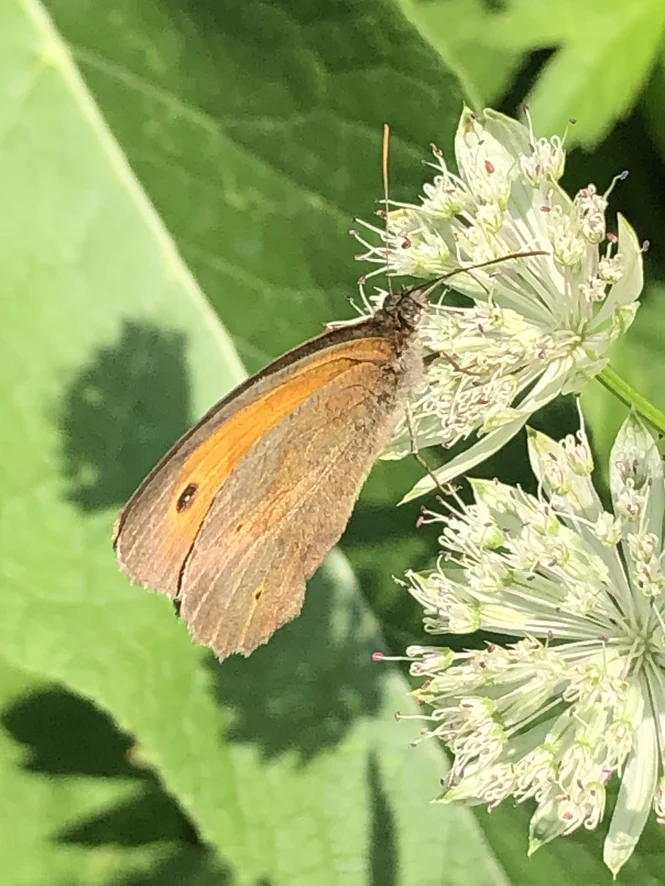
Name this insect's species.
Maniola jurtina
